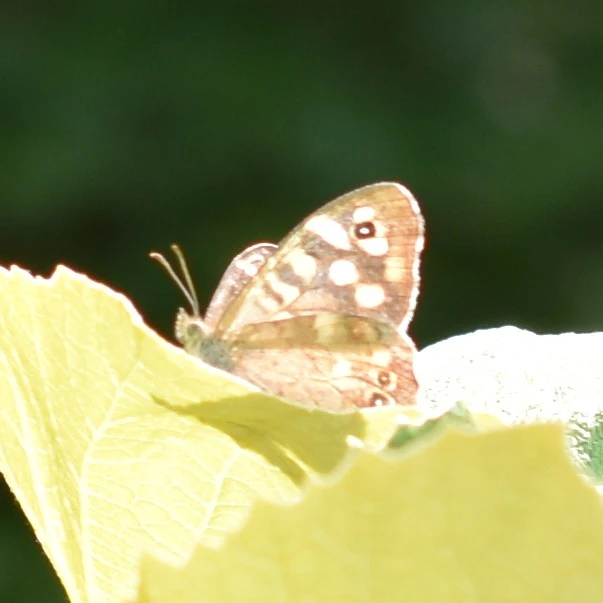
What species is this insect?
Pararge aegeria
